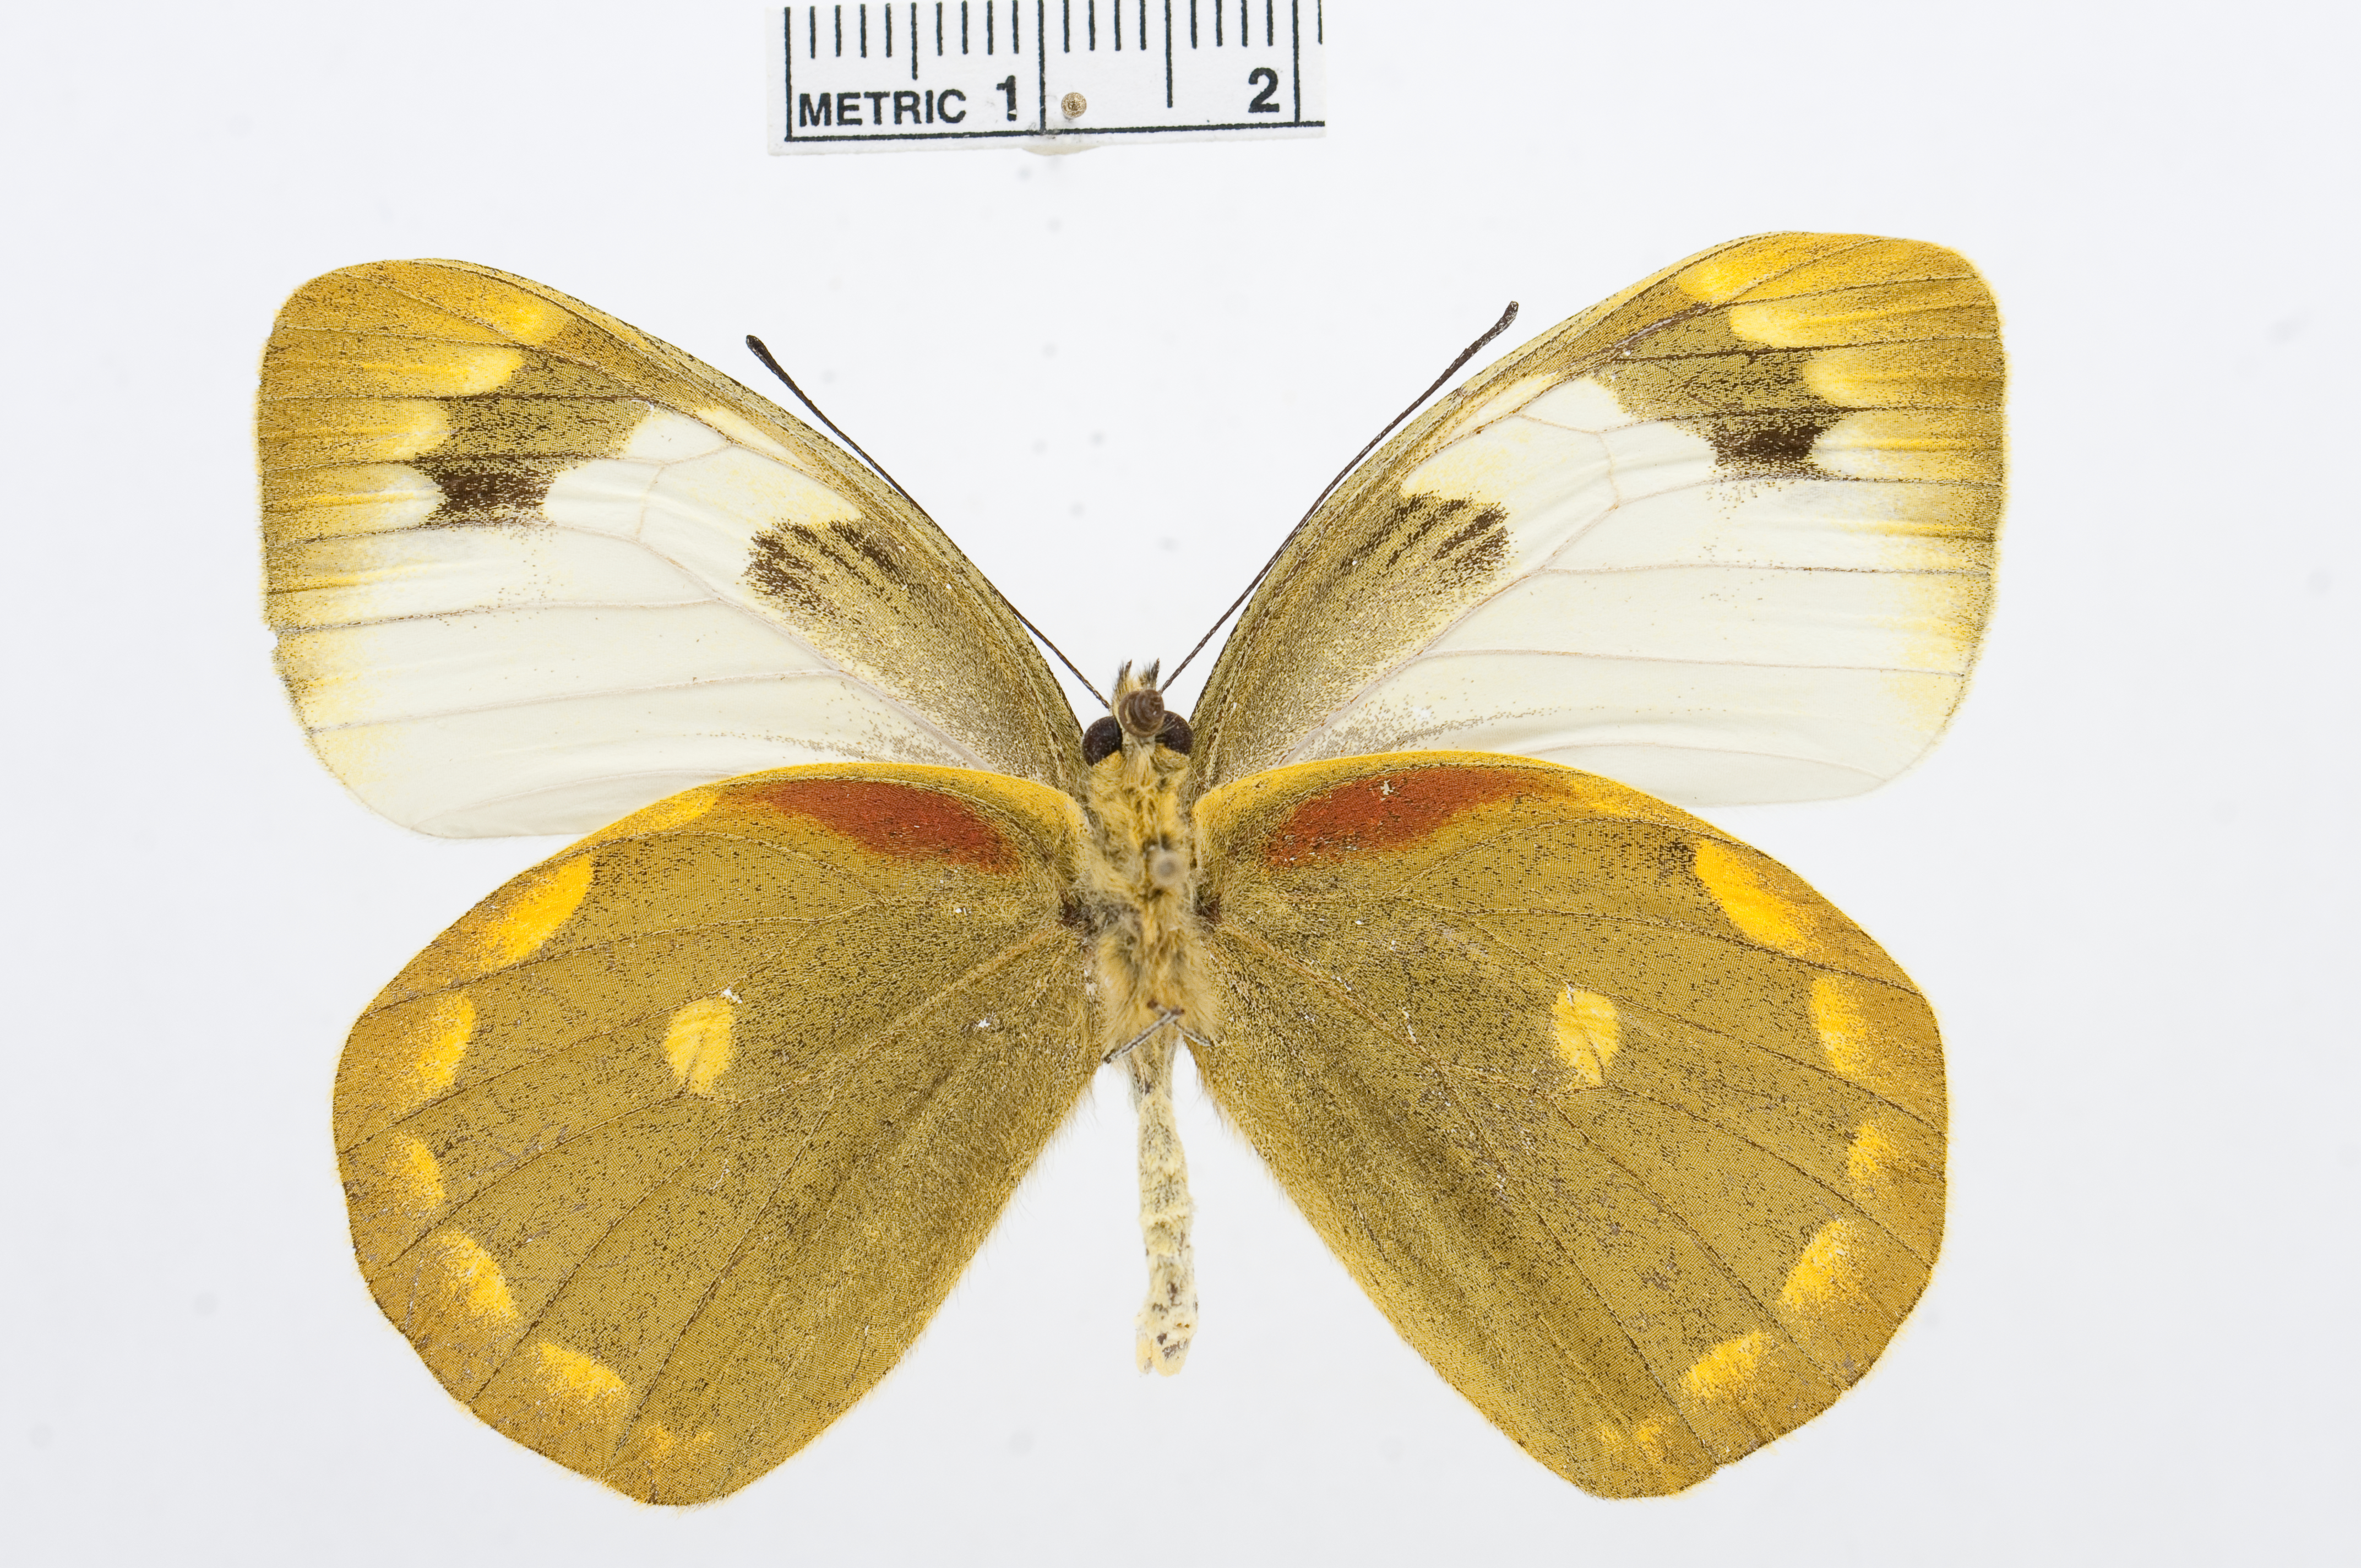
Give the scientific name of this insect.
Delias apoensis
